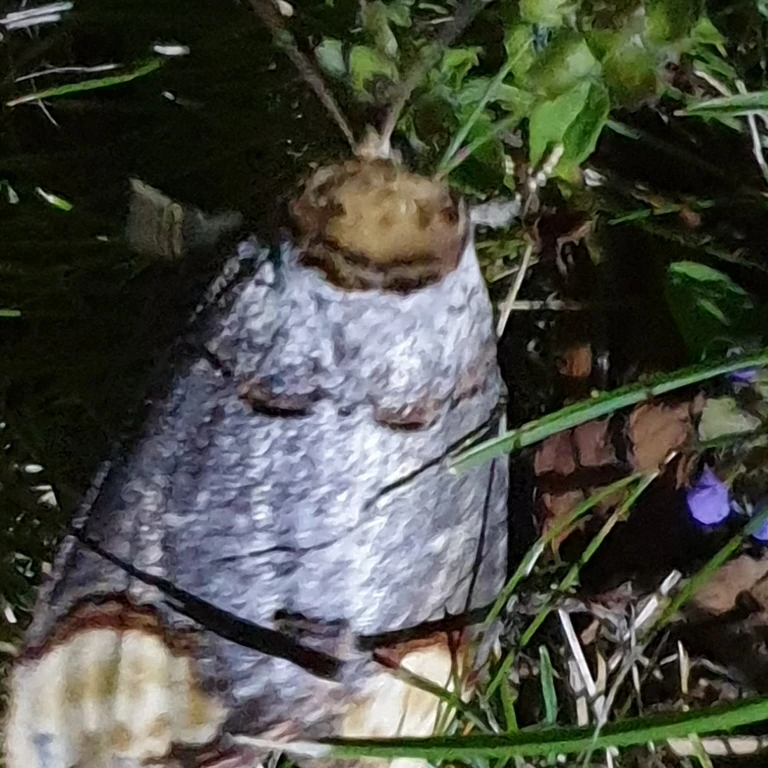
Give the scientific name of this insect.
Phalera bucephala
